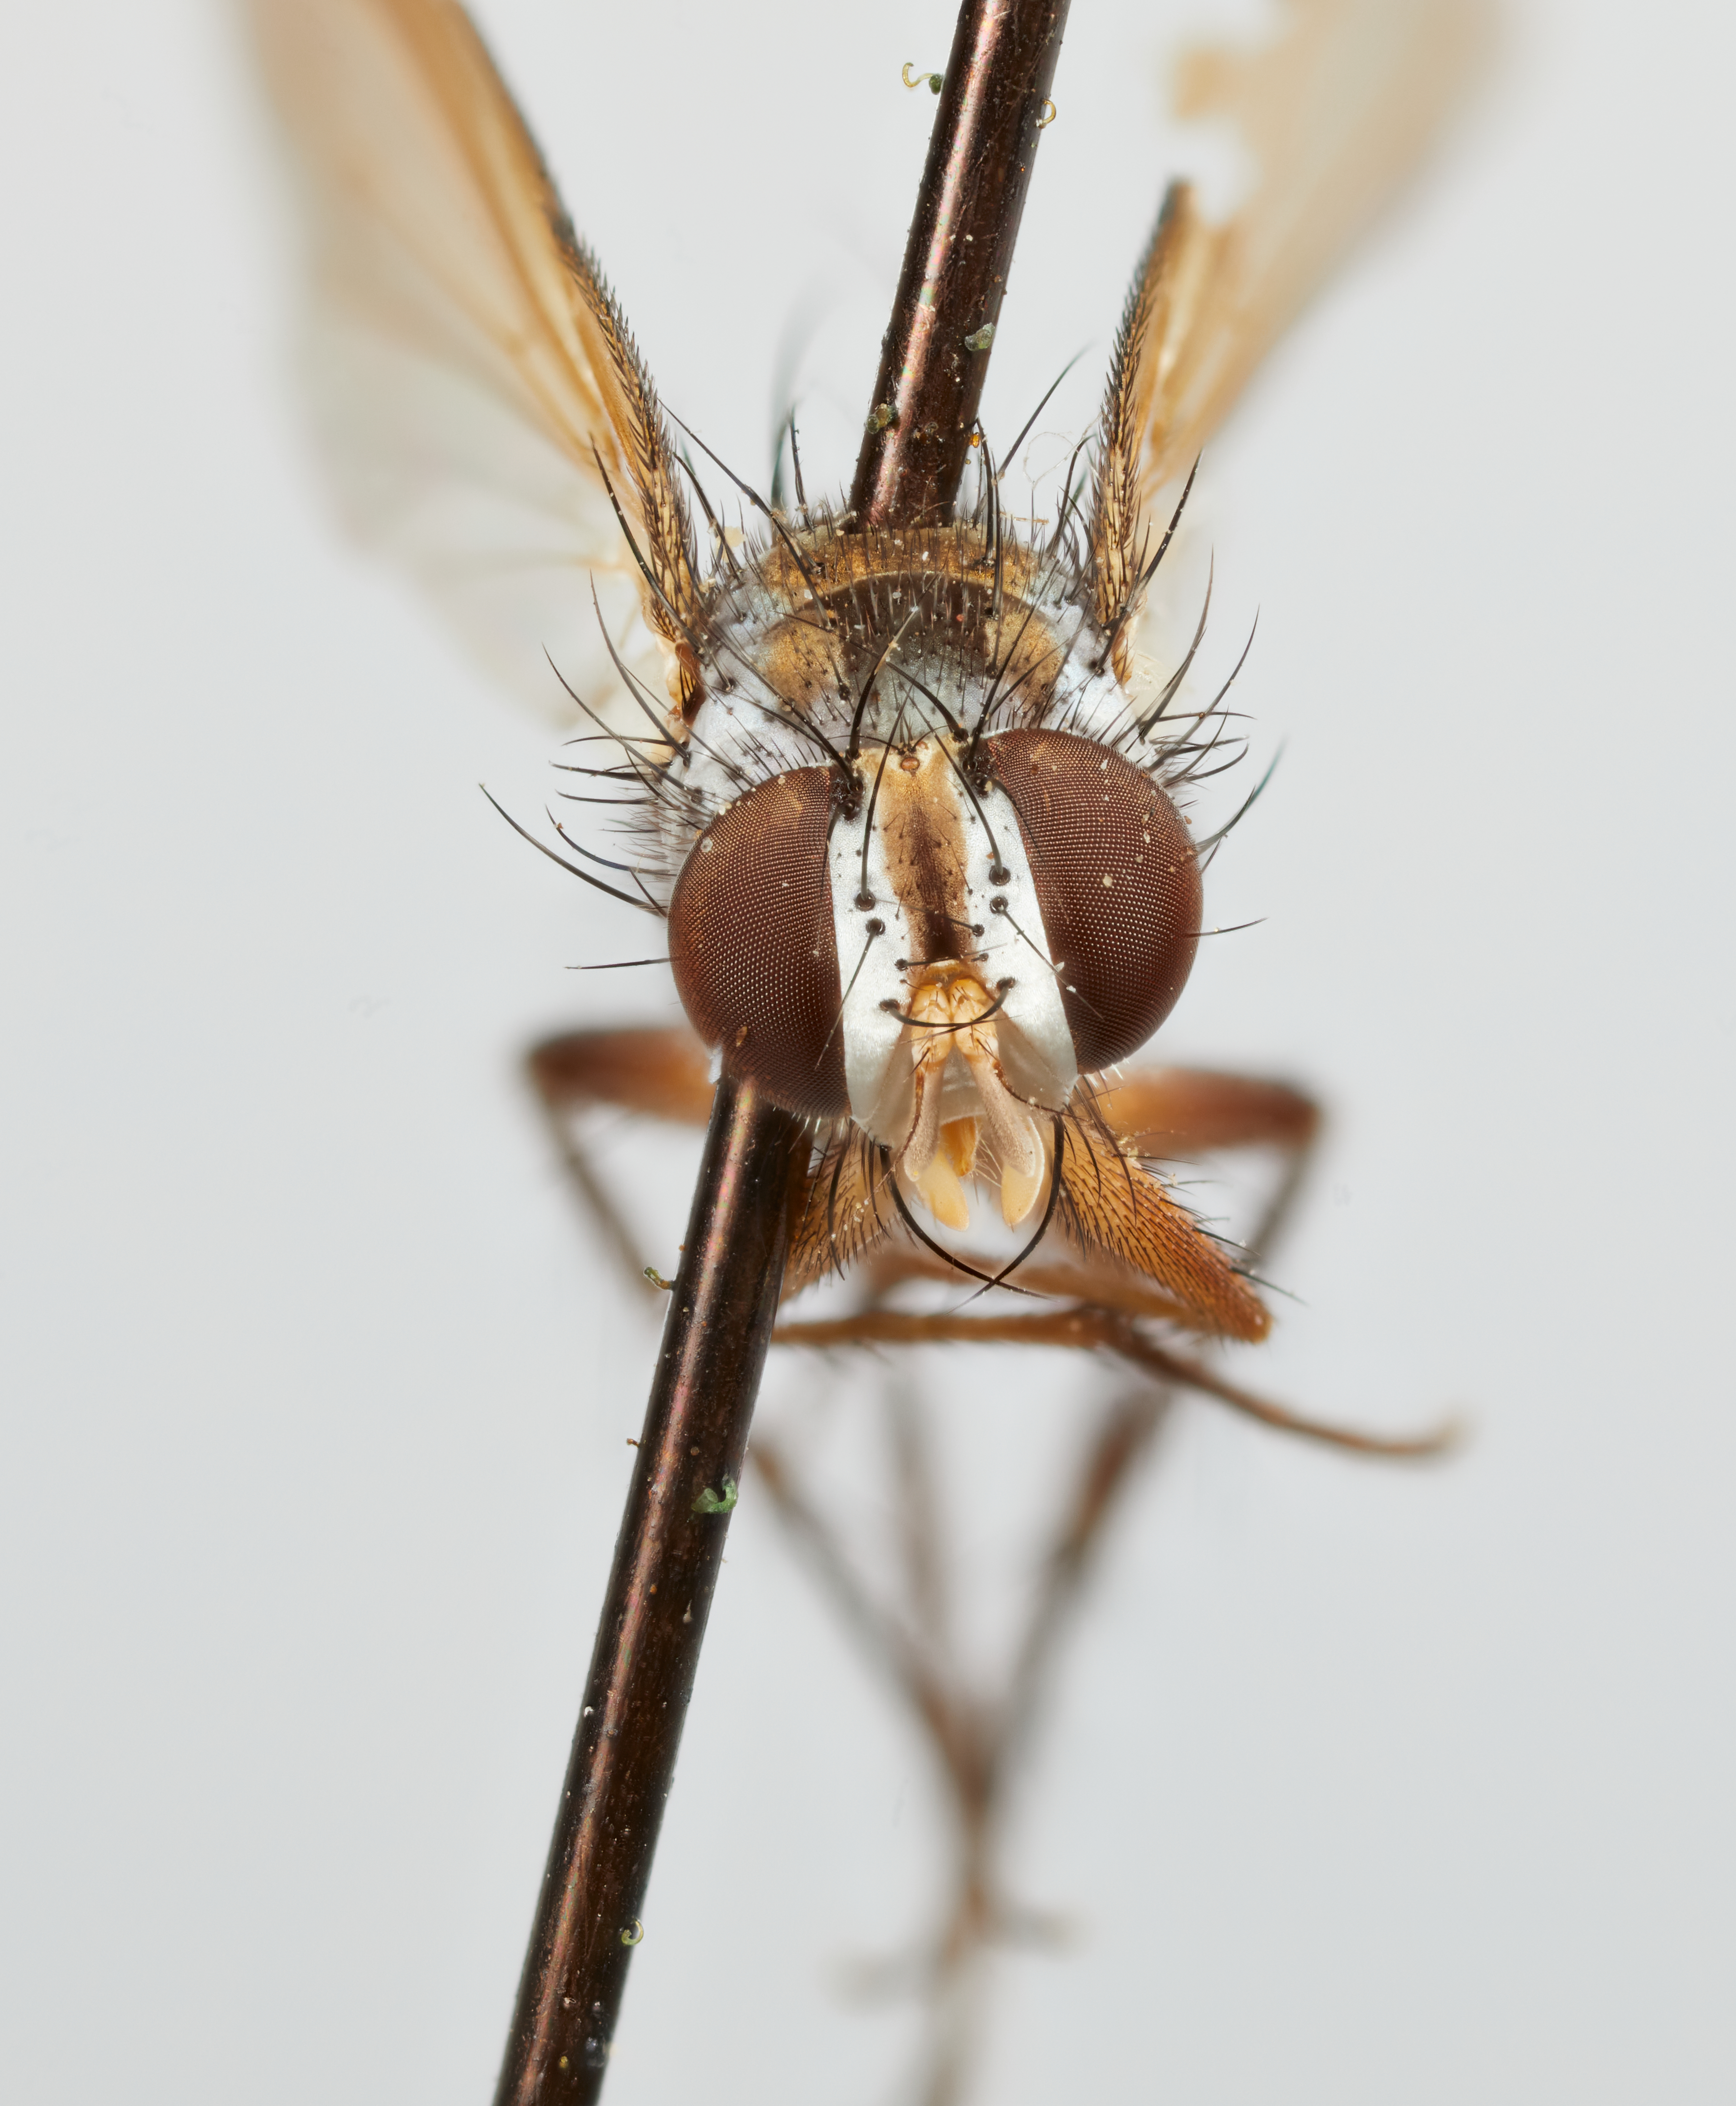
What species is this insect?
Gymnopalpus setipennis
